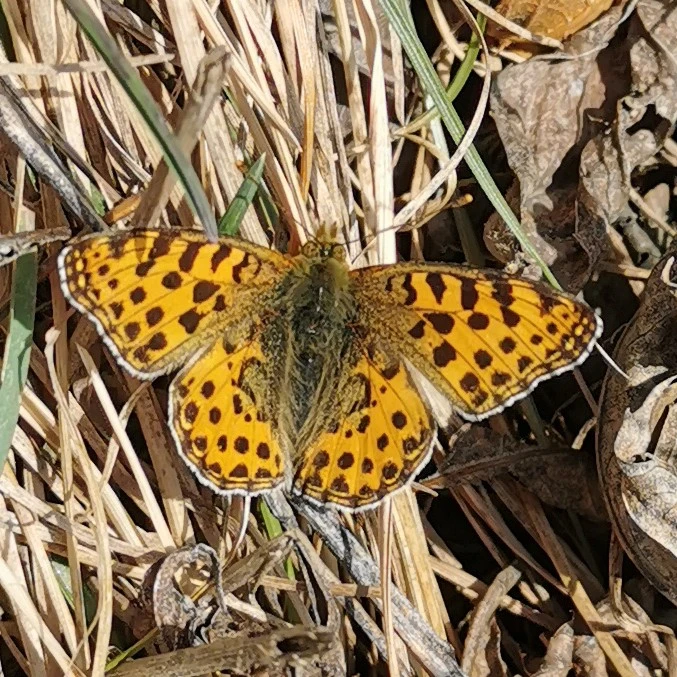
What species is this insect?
Issoria lathonia
